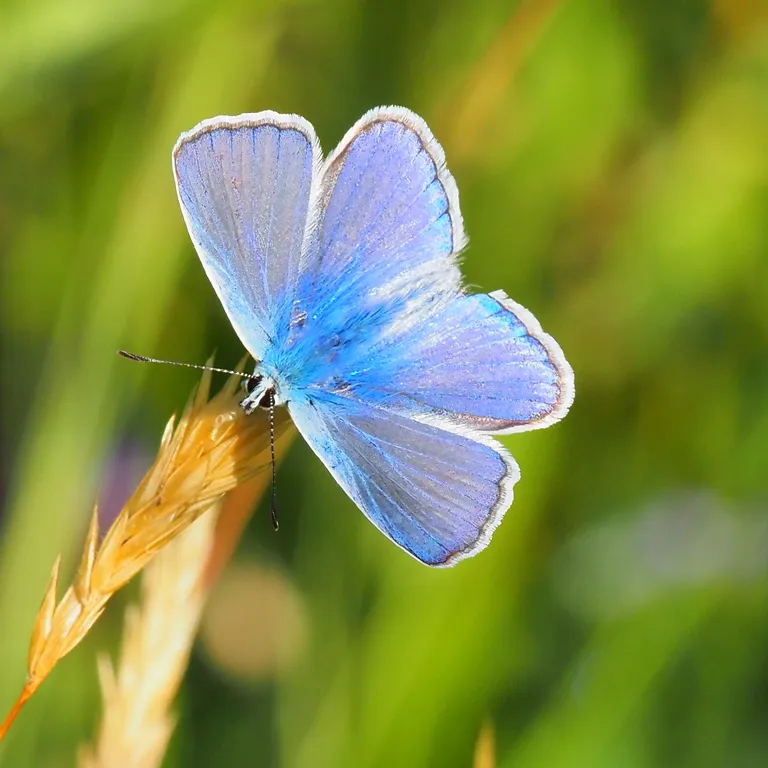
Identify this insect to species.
Polyommatus icarus
